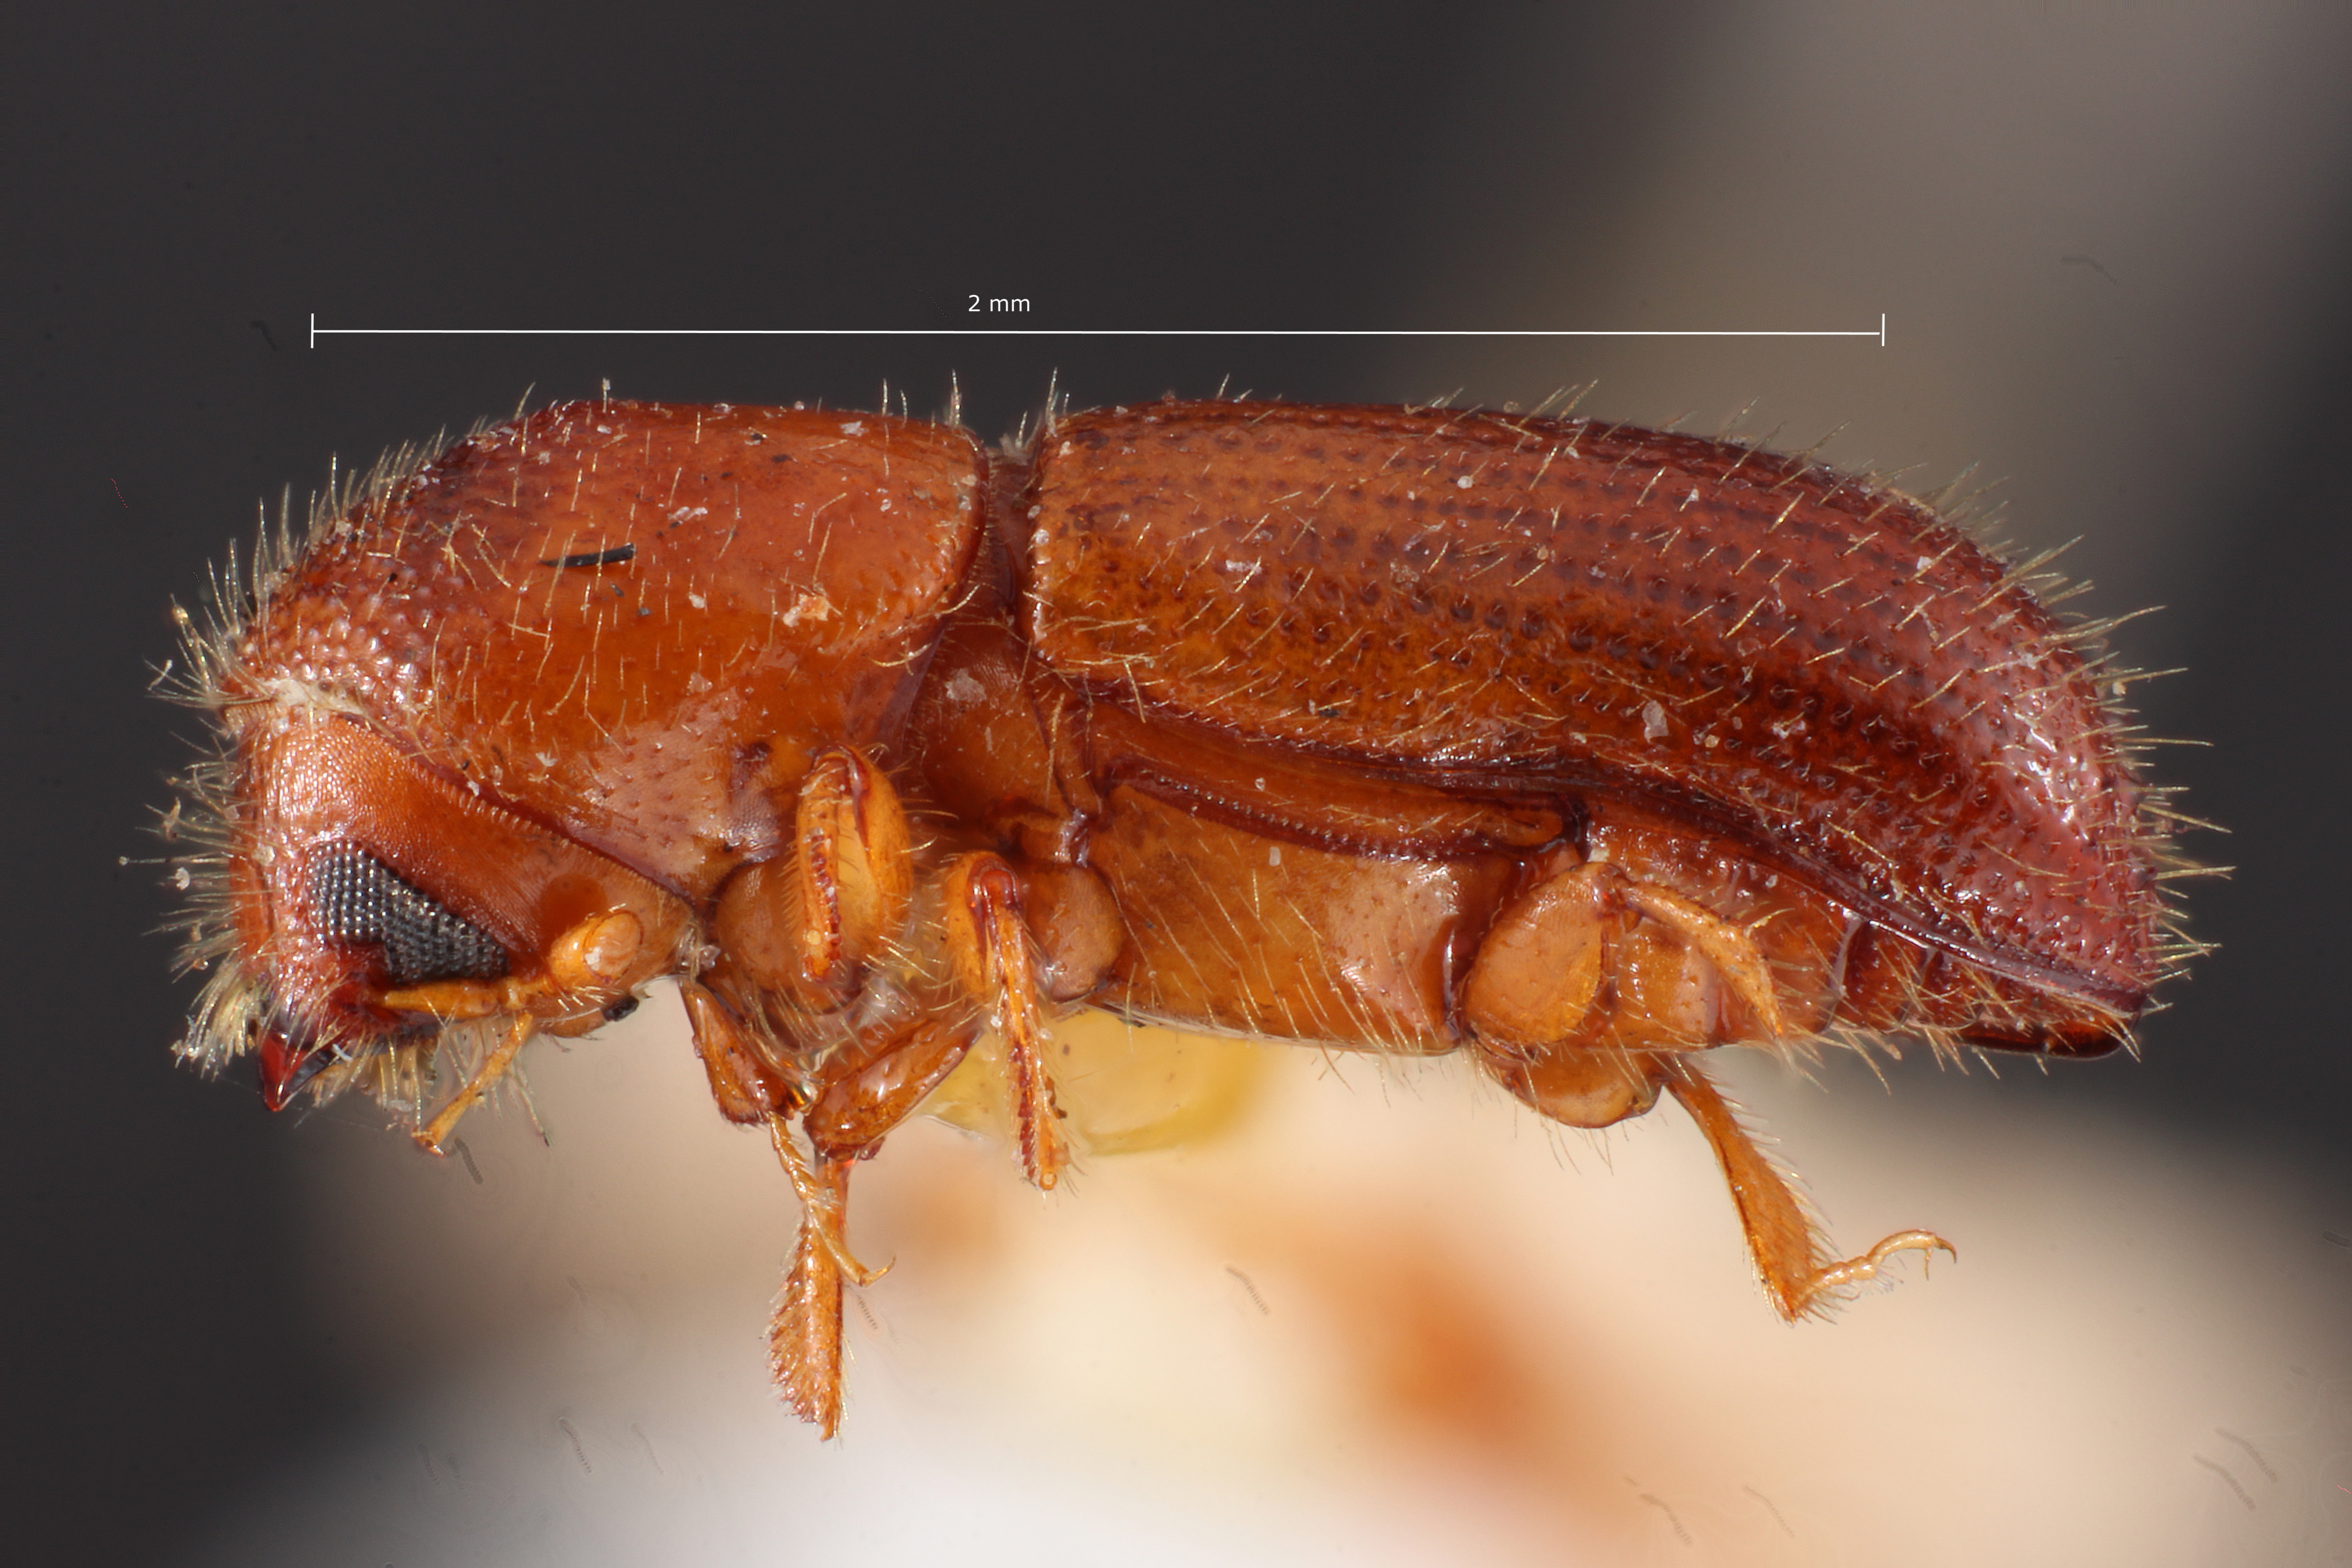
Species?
Xyleborus scopulorum
